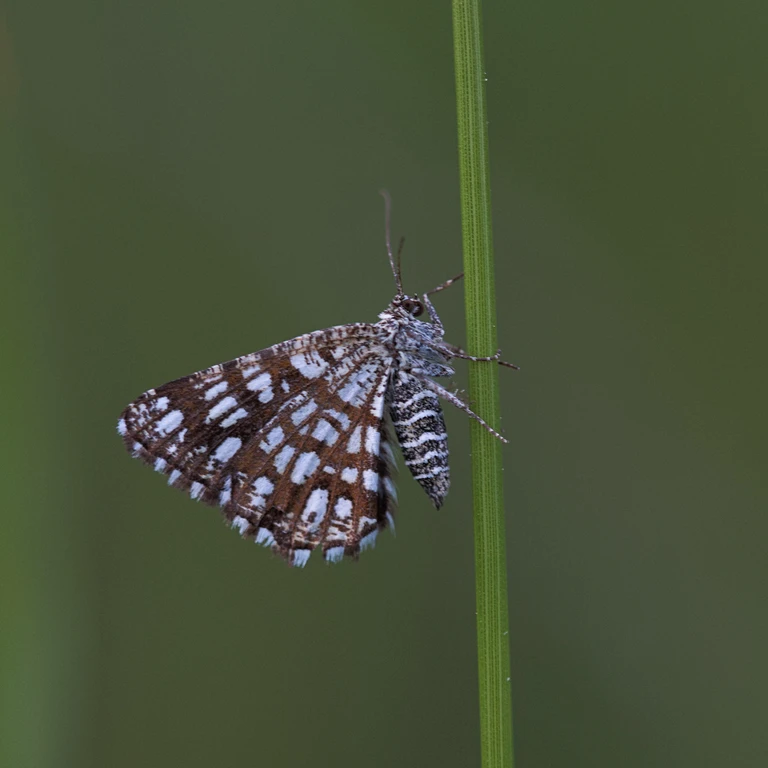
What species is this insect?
Chiasmia clathrata
